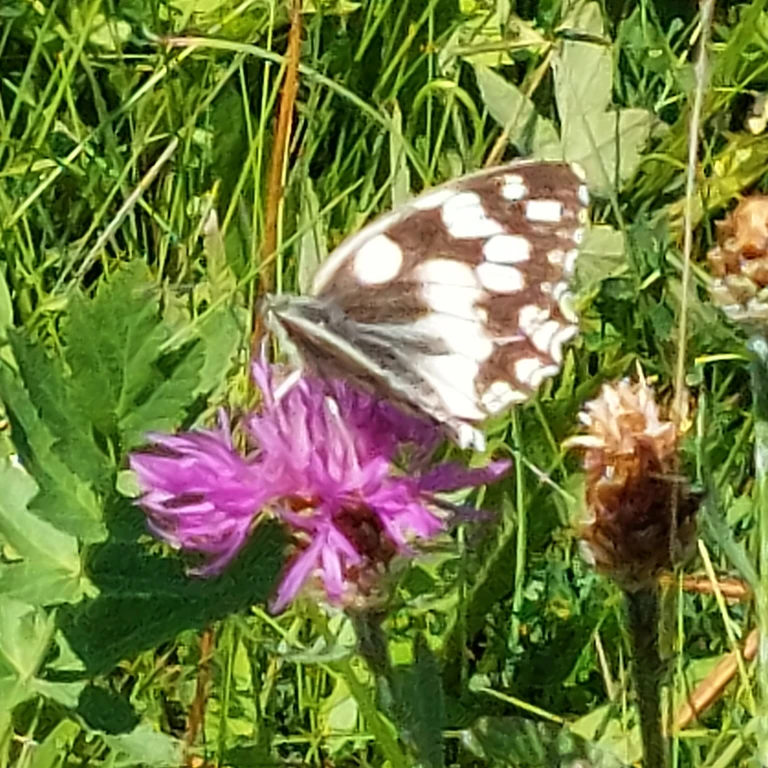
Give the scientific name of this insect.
Melanargia galathea
